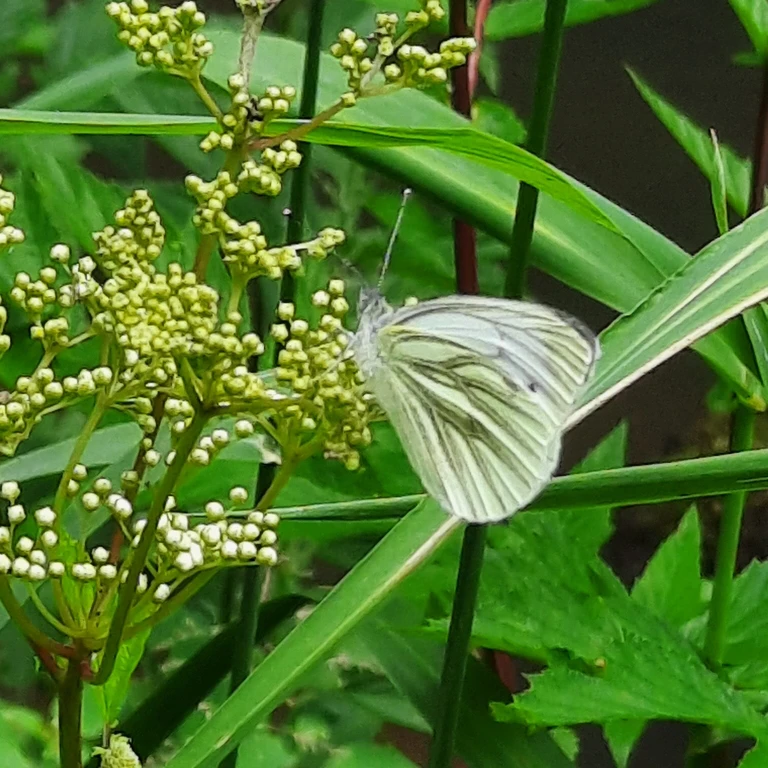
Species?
Pieris napi
